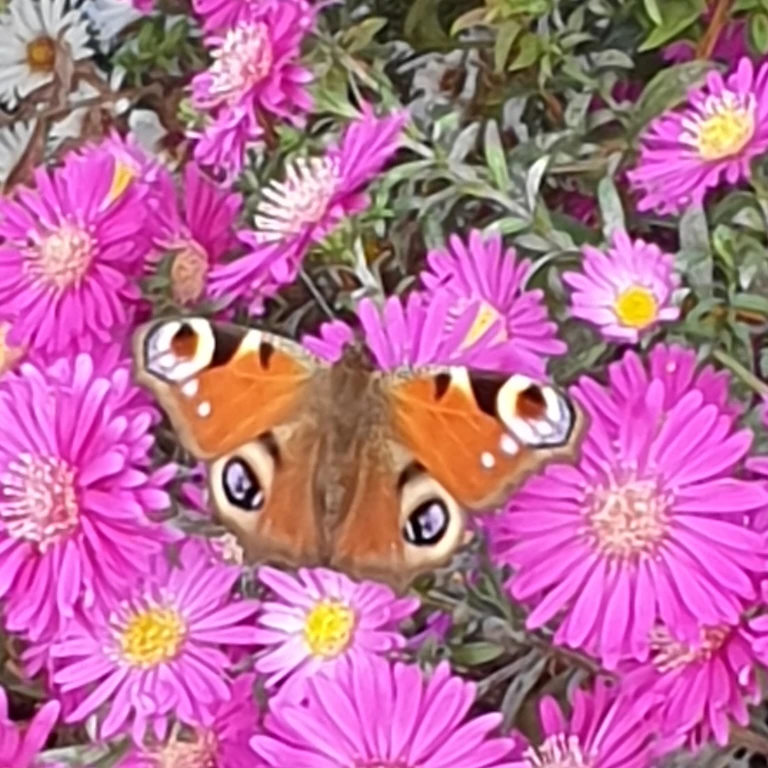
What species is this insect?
Aglais io
